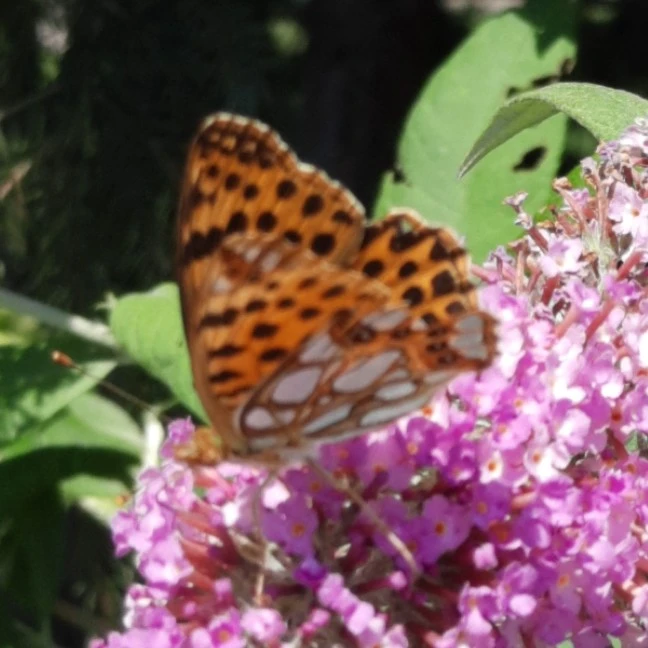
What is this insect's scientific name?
Issoria lathonia
